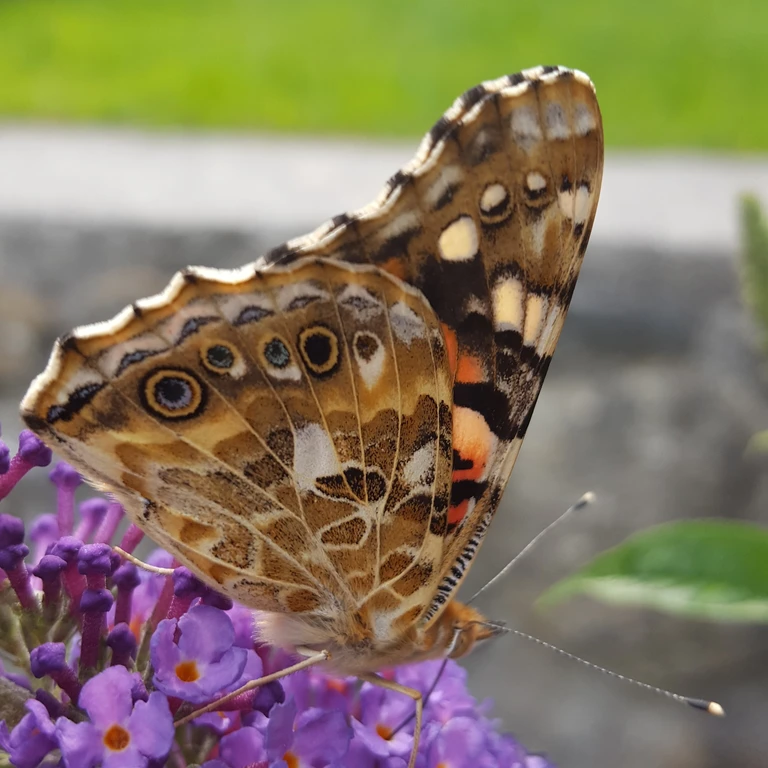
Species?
Vanessa cardui
